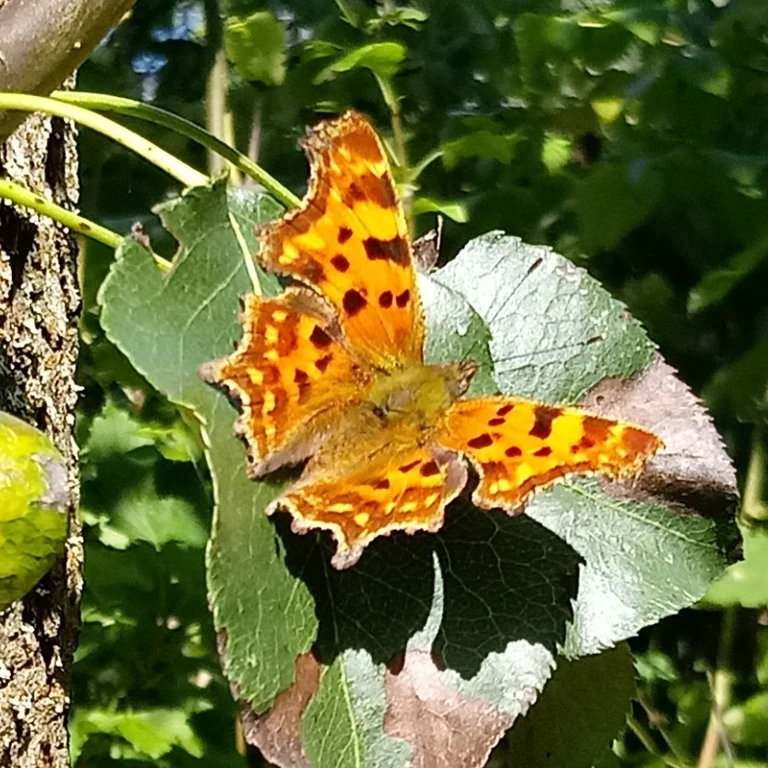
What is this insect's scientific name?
Polygonia c-album
